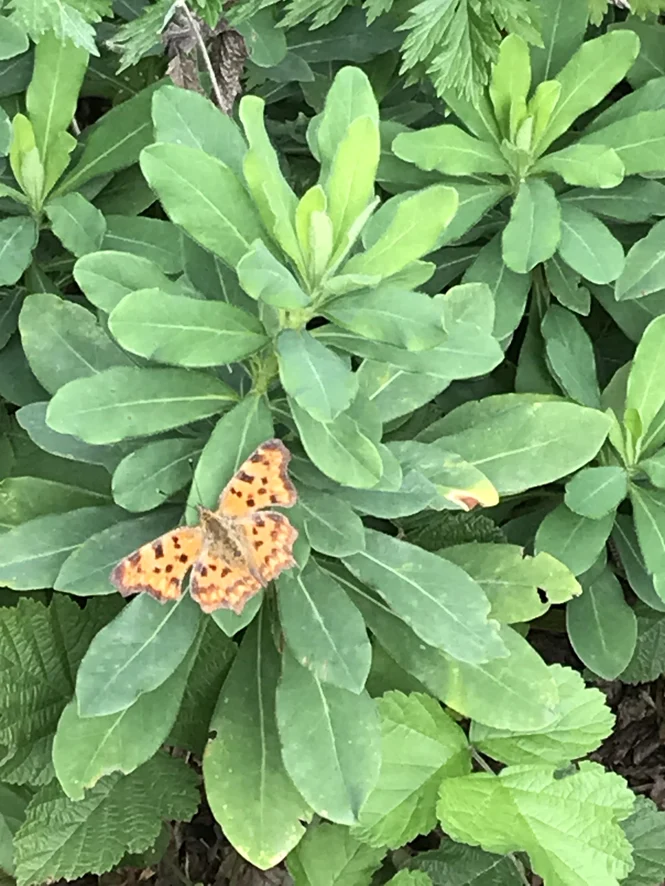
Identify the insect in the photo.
Polygonia c-album
